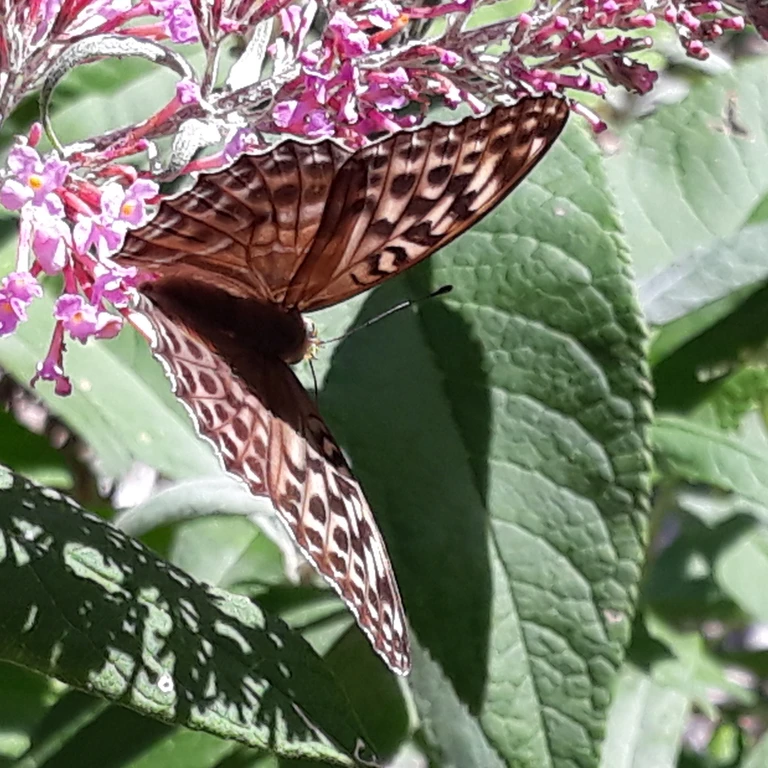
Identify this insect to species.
Argynnis paphia
